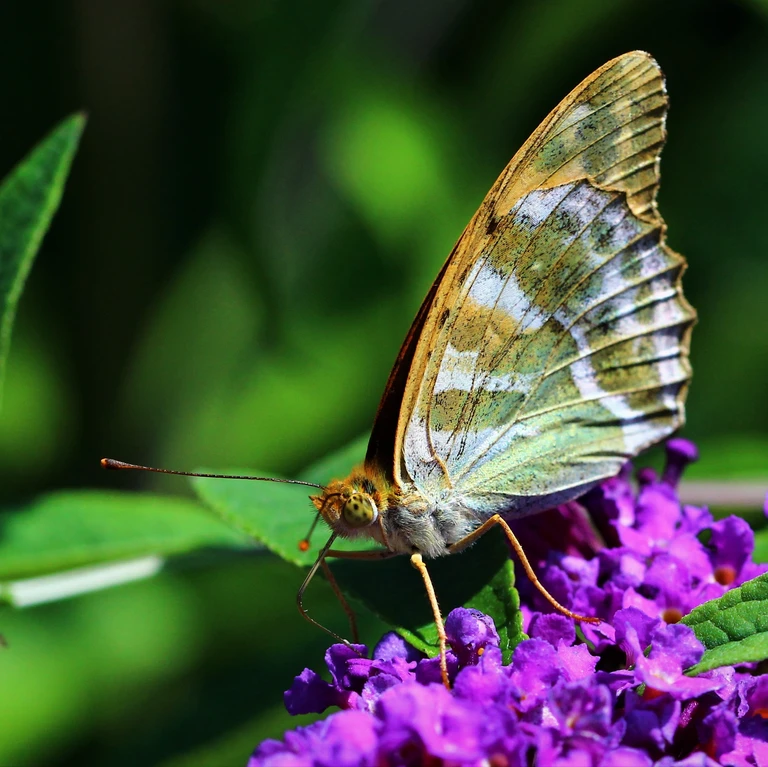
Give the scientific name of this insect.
Argynnis paphia
